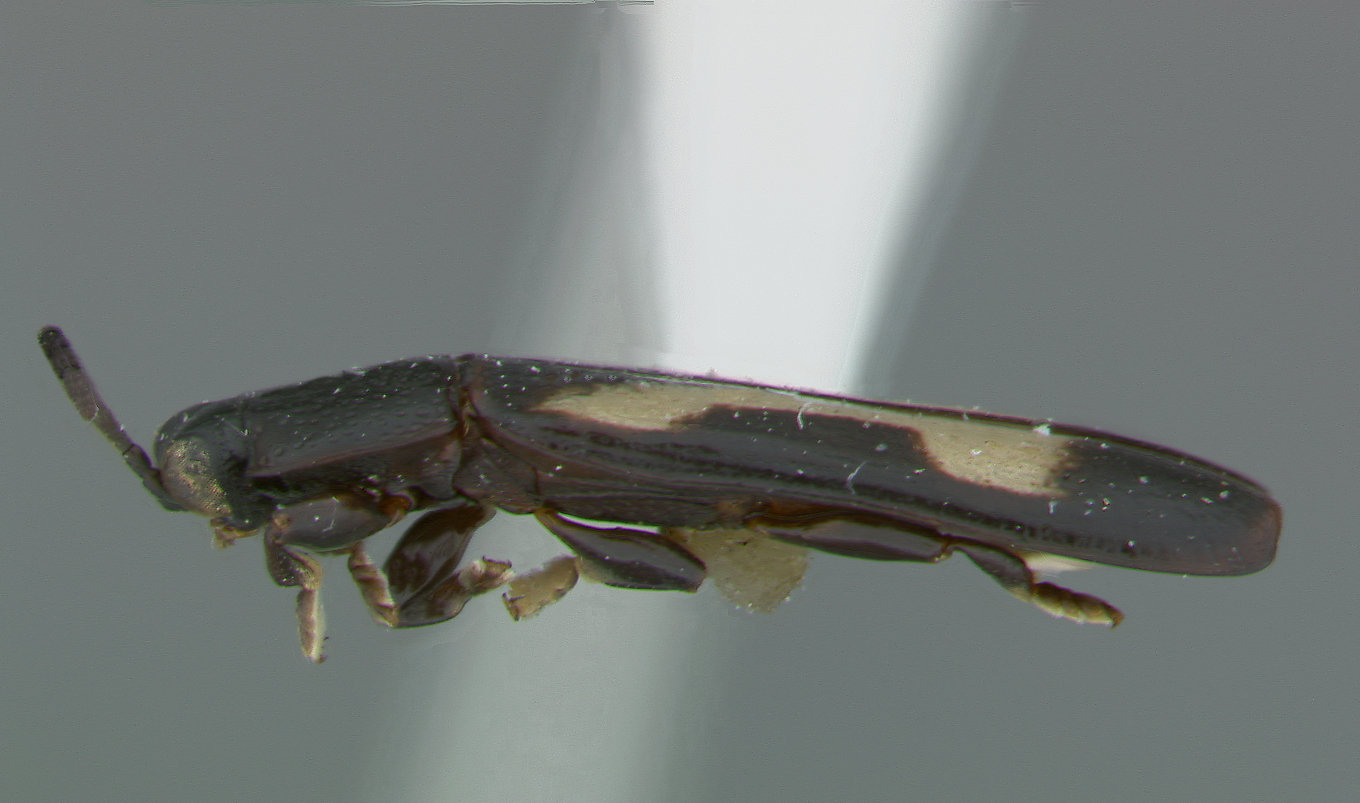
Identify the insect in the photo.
Cephaloleia formosus
